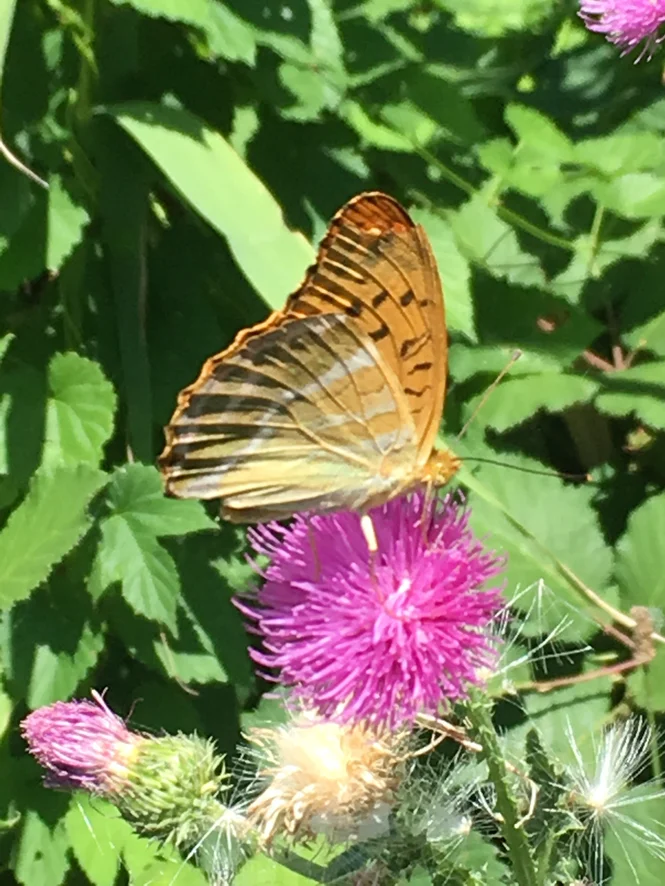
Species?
Argynnis paphia
